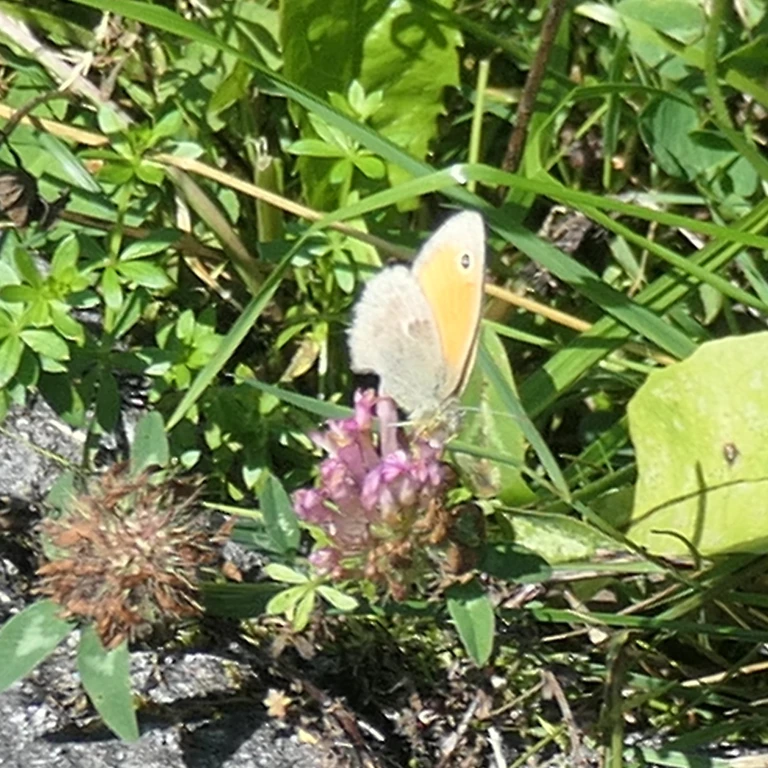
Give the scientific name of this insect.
Coenonympha pamphilus
